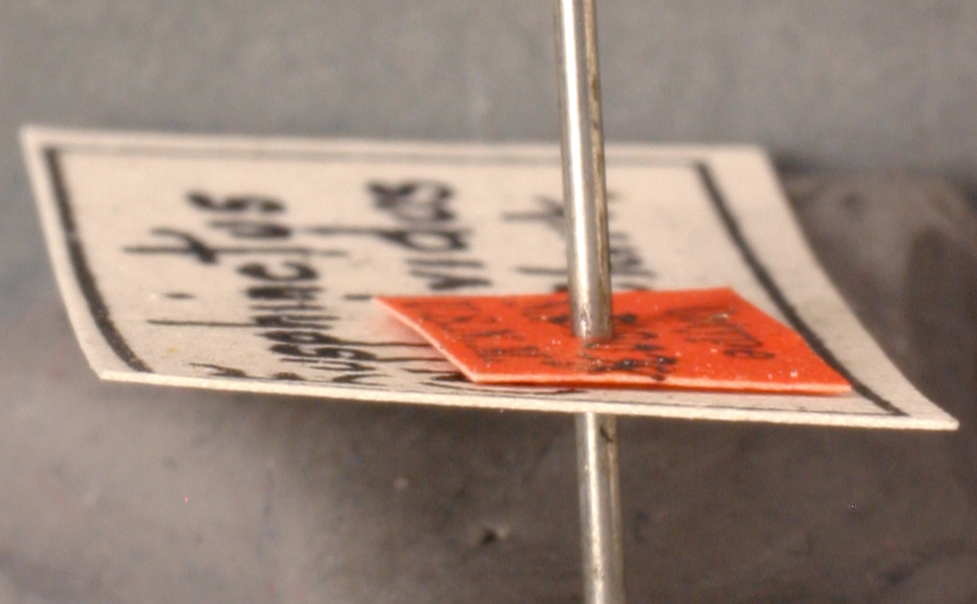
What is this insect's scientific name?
Eusphinctus fulvidus
